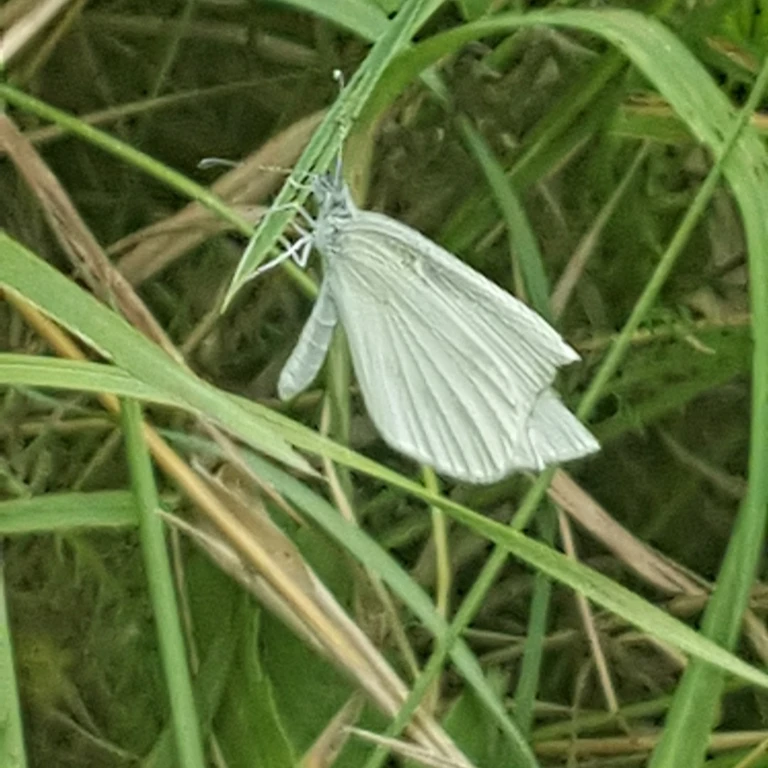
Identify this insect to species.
Leptidea sinapis/juvernica
